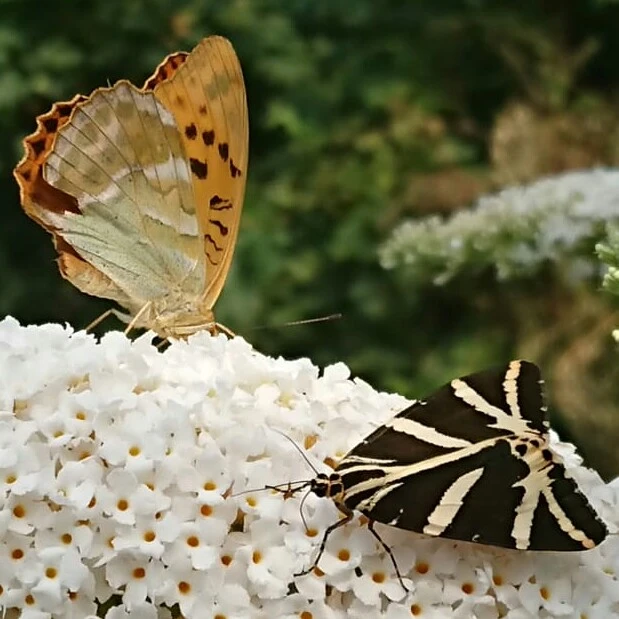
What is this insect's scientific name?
Argynnis paphia
